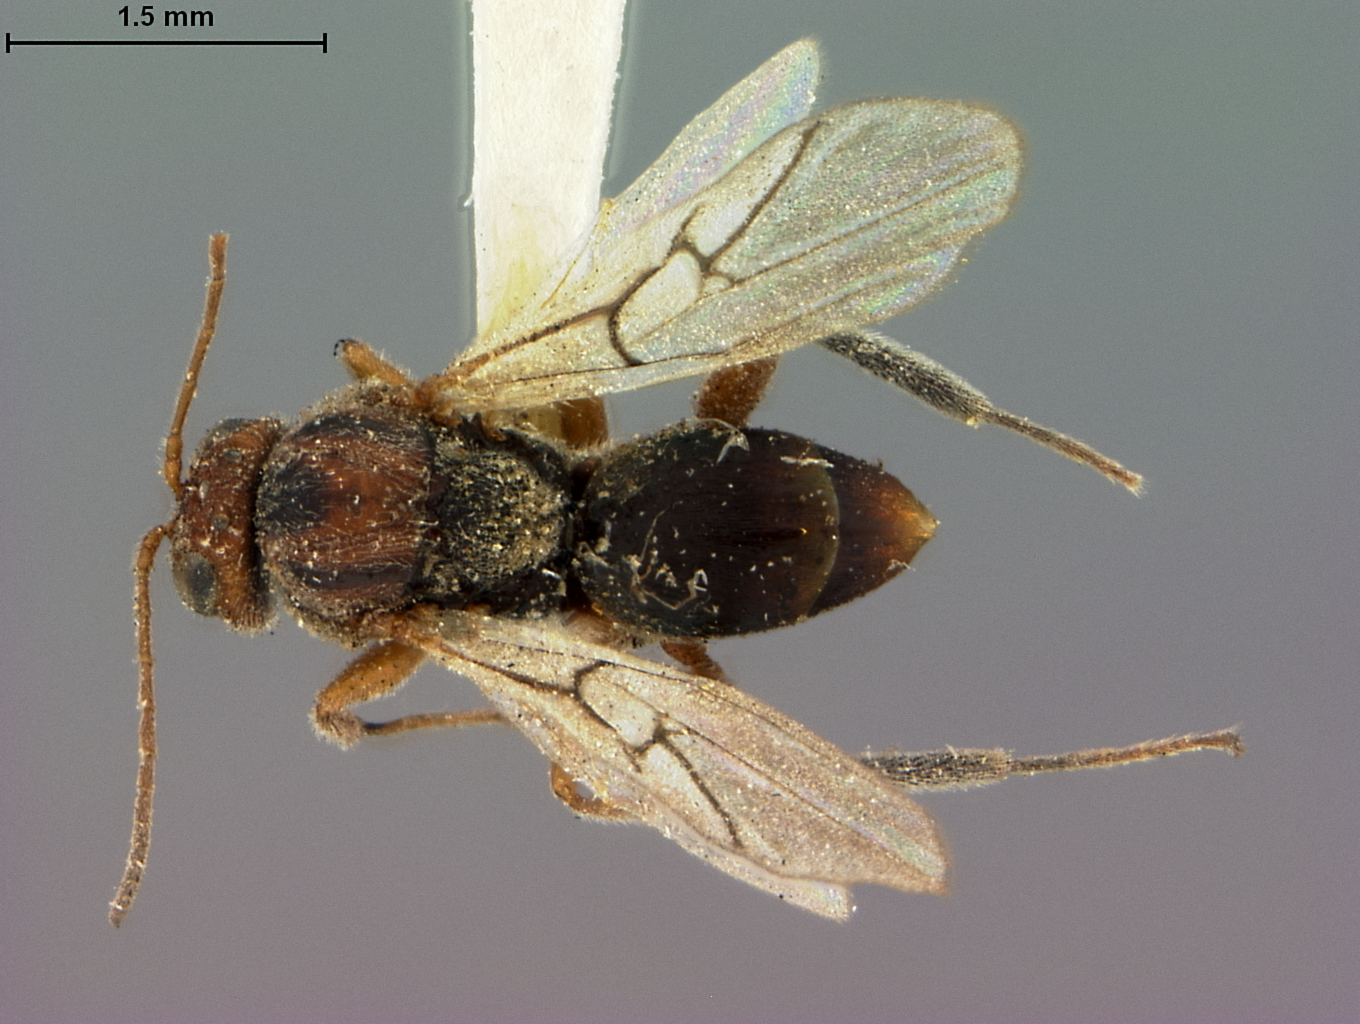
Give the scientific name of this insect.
Andricus aciculatus
